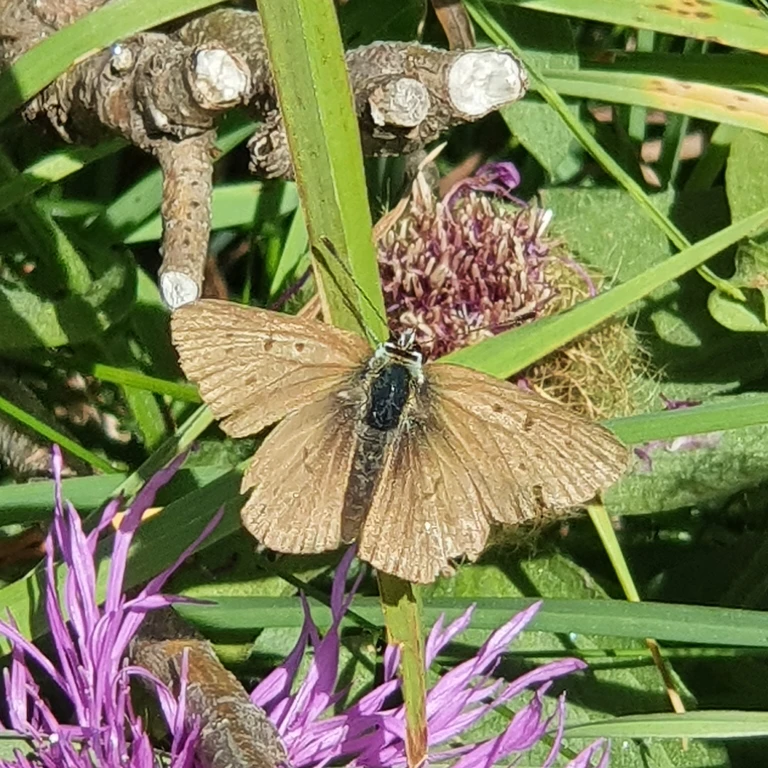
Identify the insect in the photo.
Lycaena tityrus (also Loweia tityrus)
